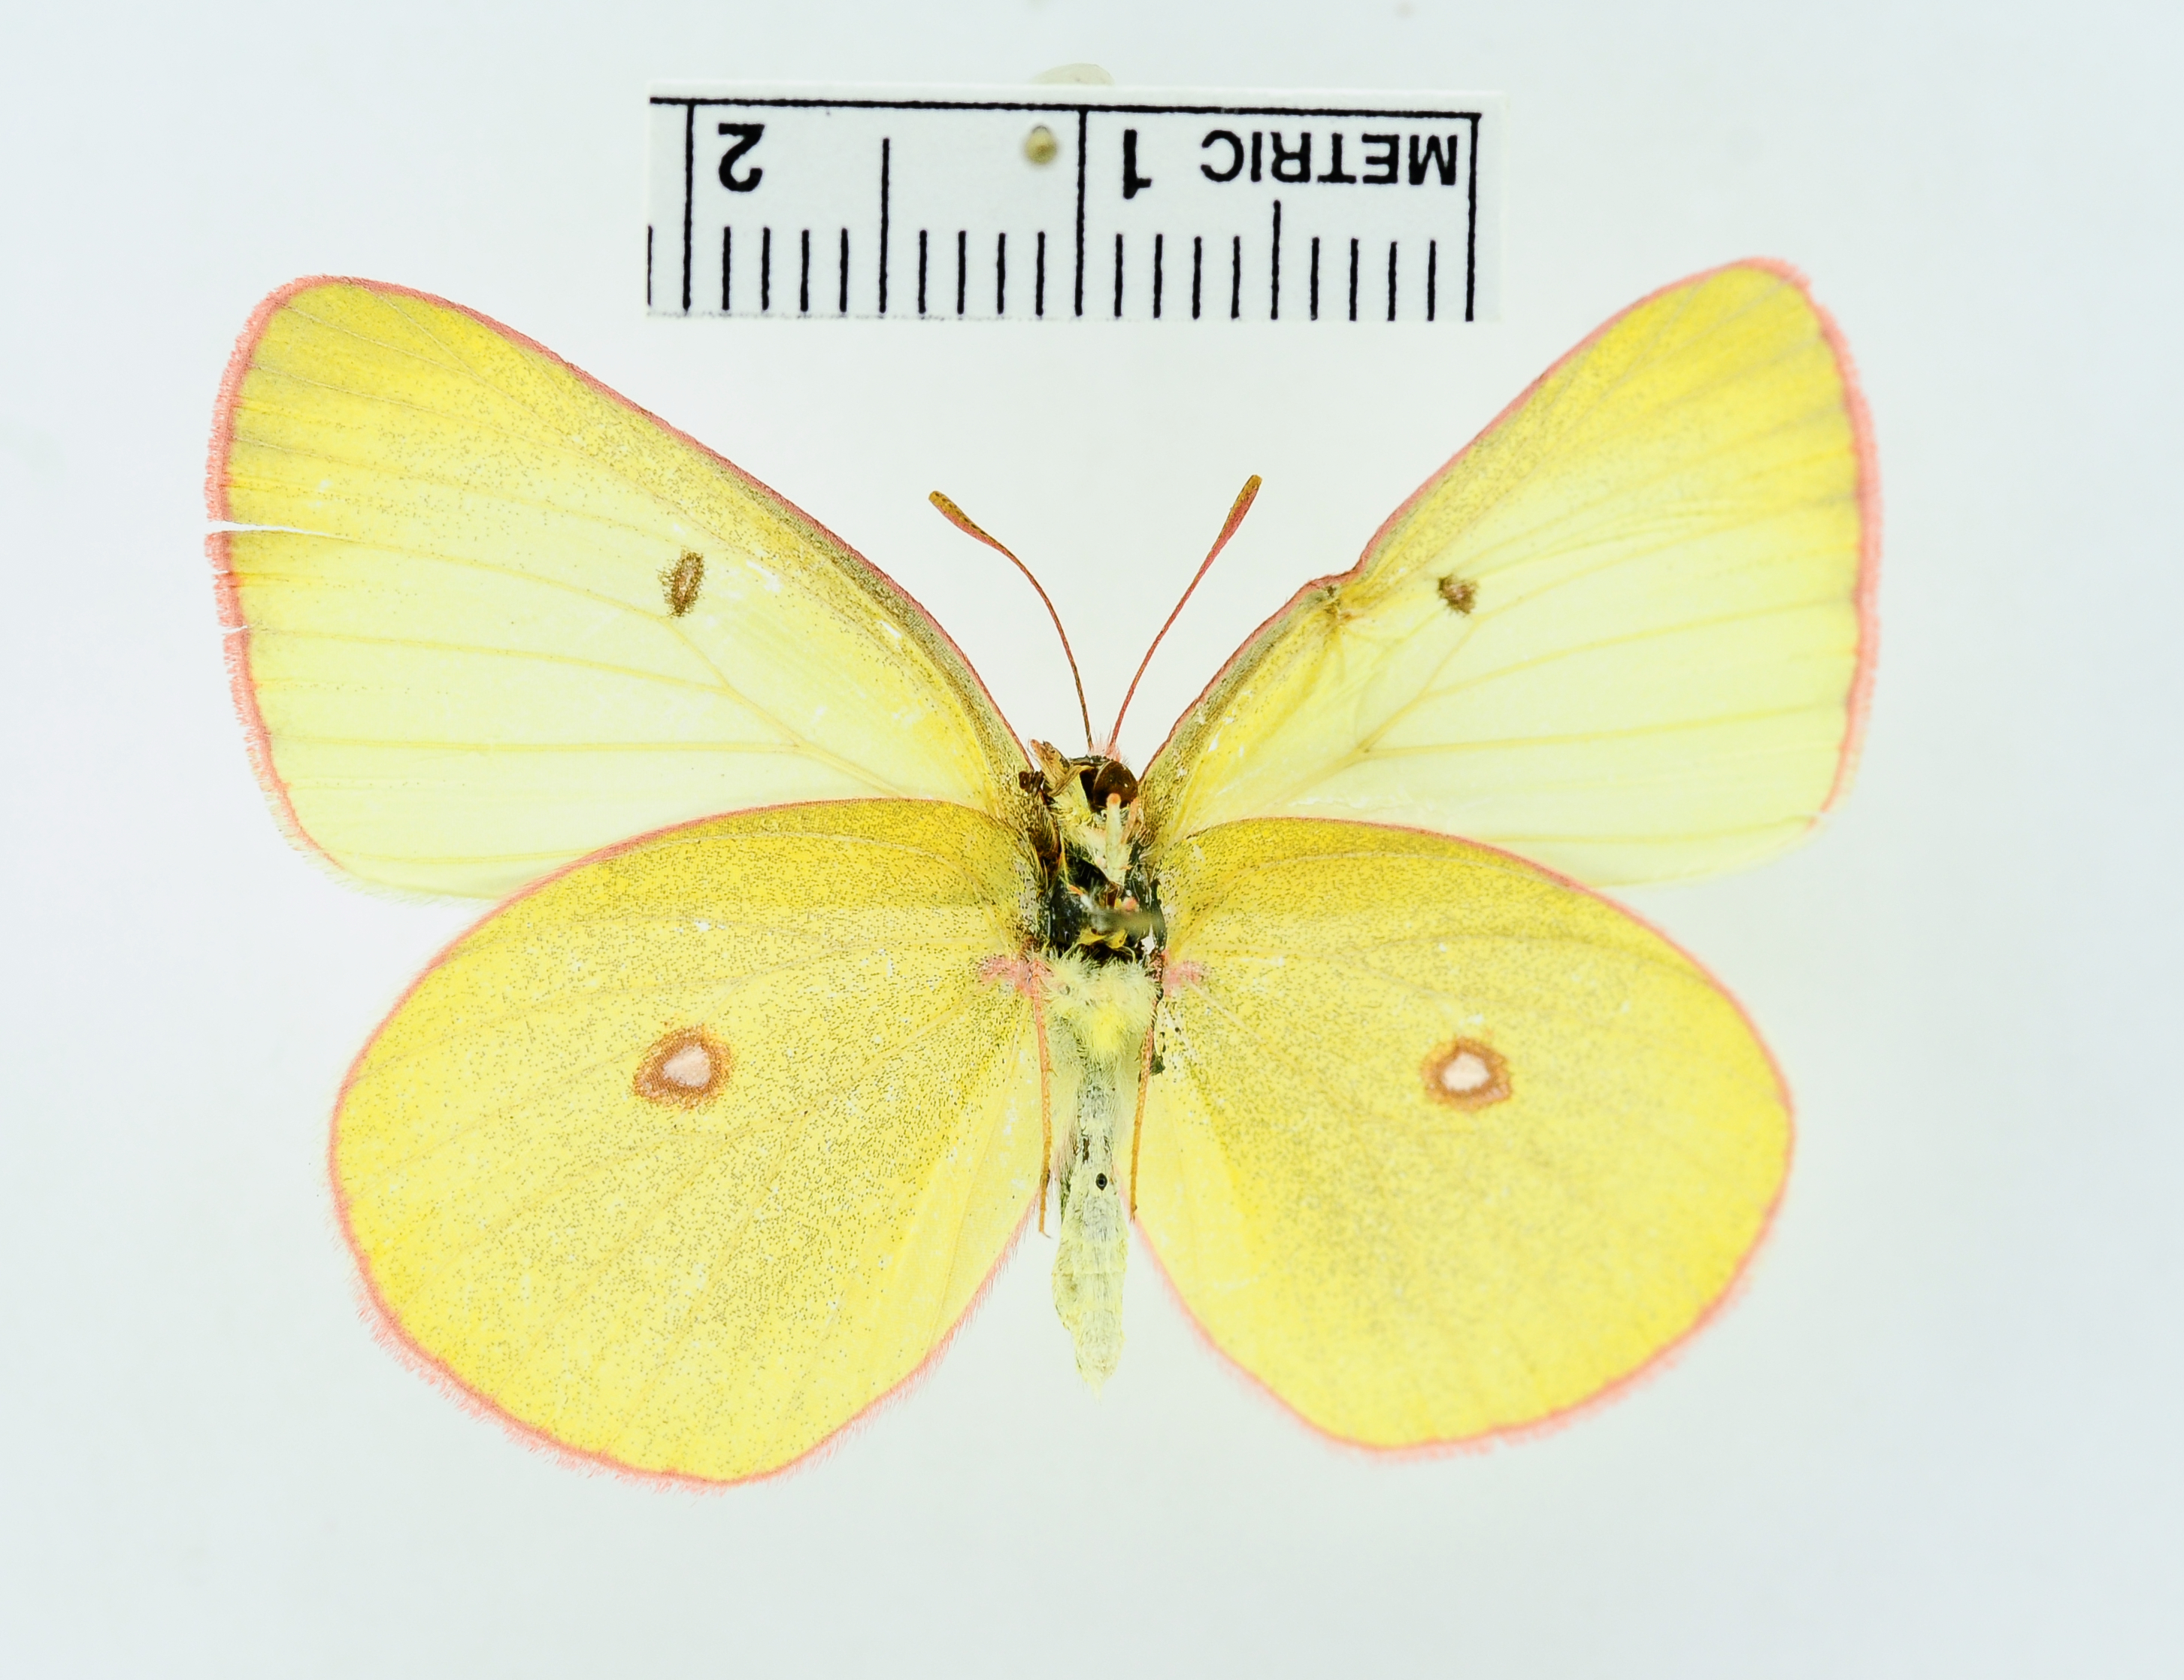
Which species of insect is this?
Eurymus interior
